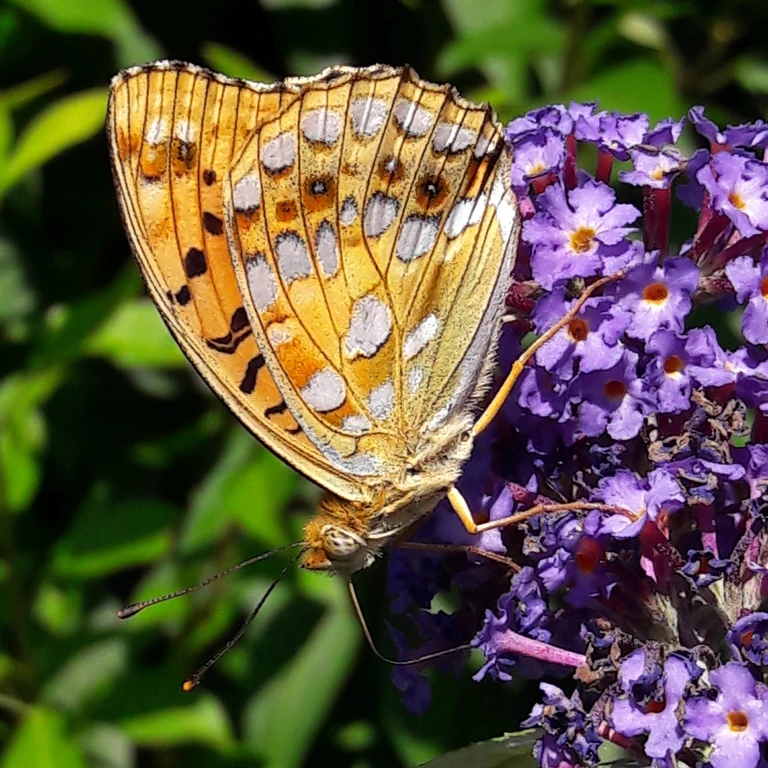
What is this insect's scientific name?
Fabriciana adippe
